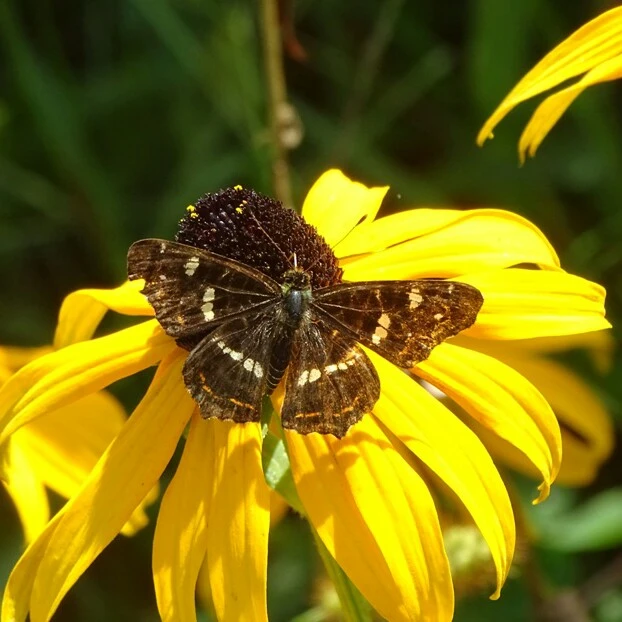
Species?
Araschnia levana
